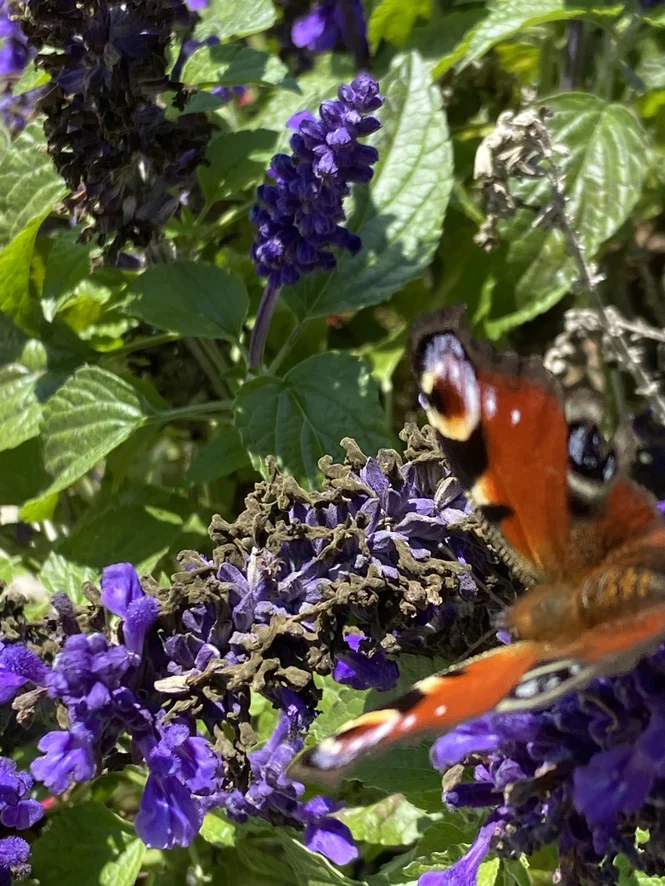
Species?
Aglais io
